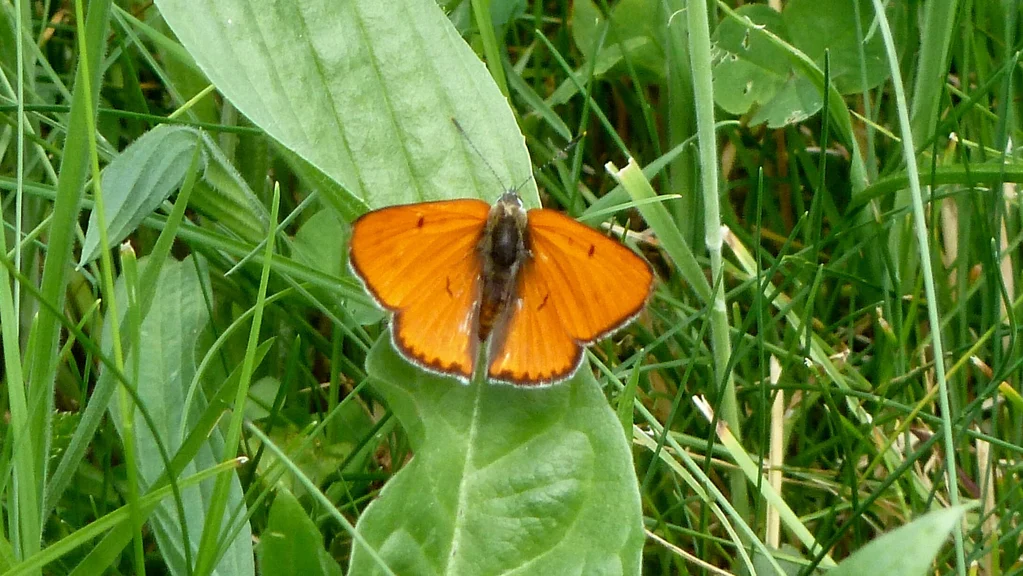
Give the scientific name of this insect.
Lycaena dispar
